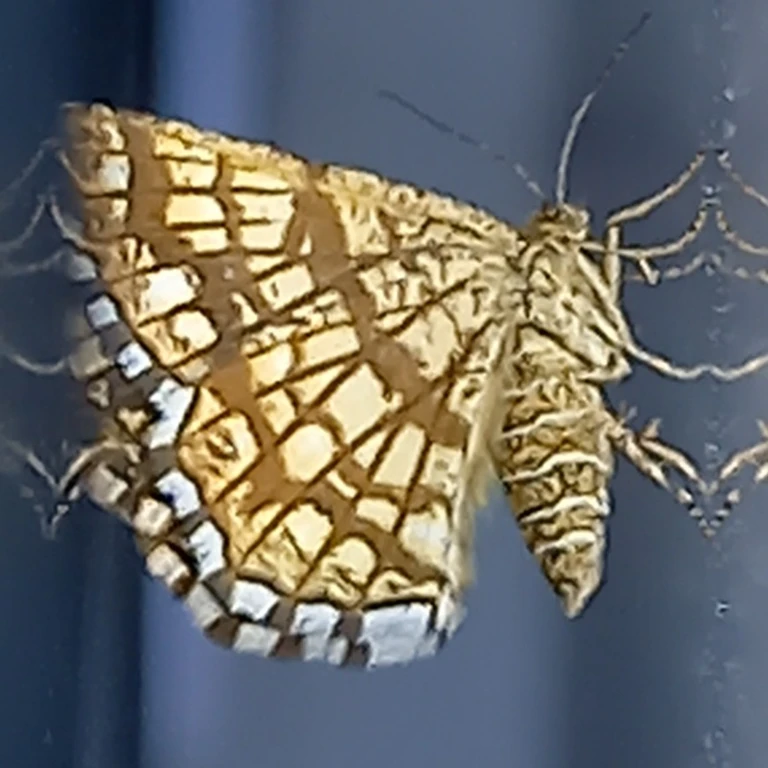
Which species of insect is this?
Chiasmia clathrata
